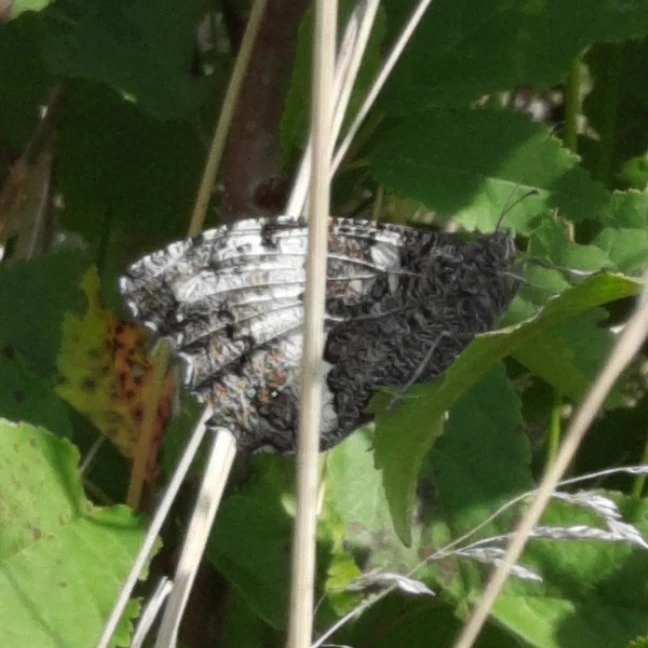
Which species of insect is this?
Brintesia circe
